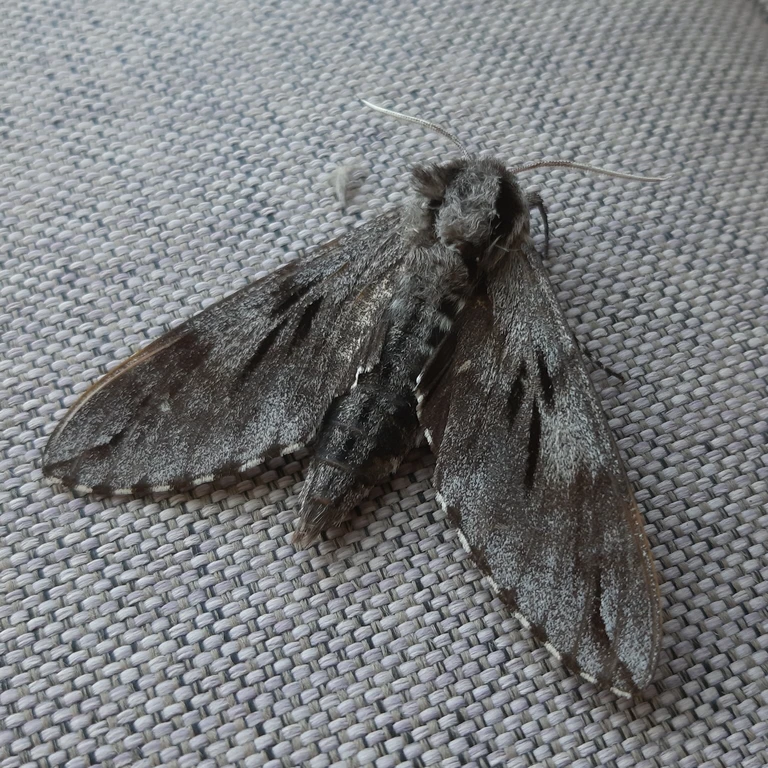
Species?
Sphinx pinastri
